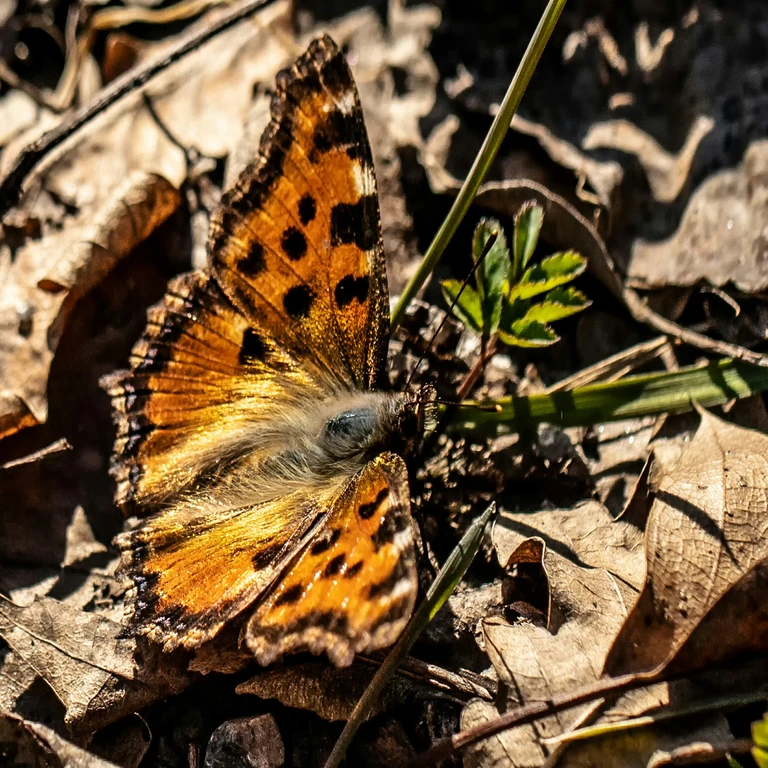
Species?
Nymphalis polychloros
